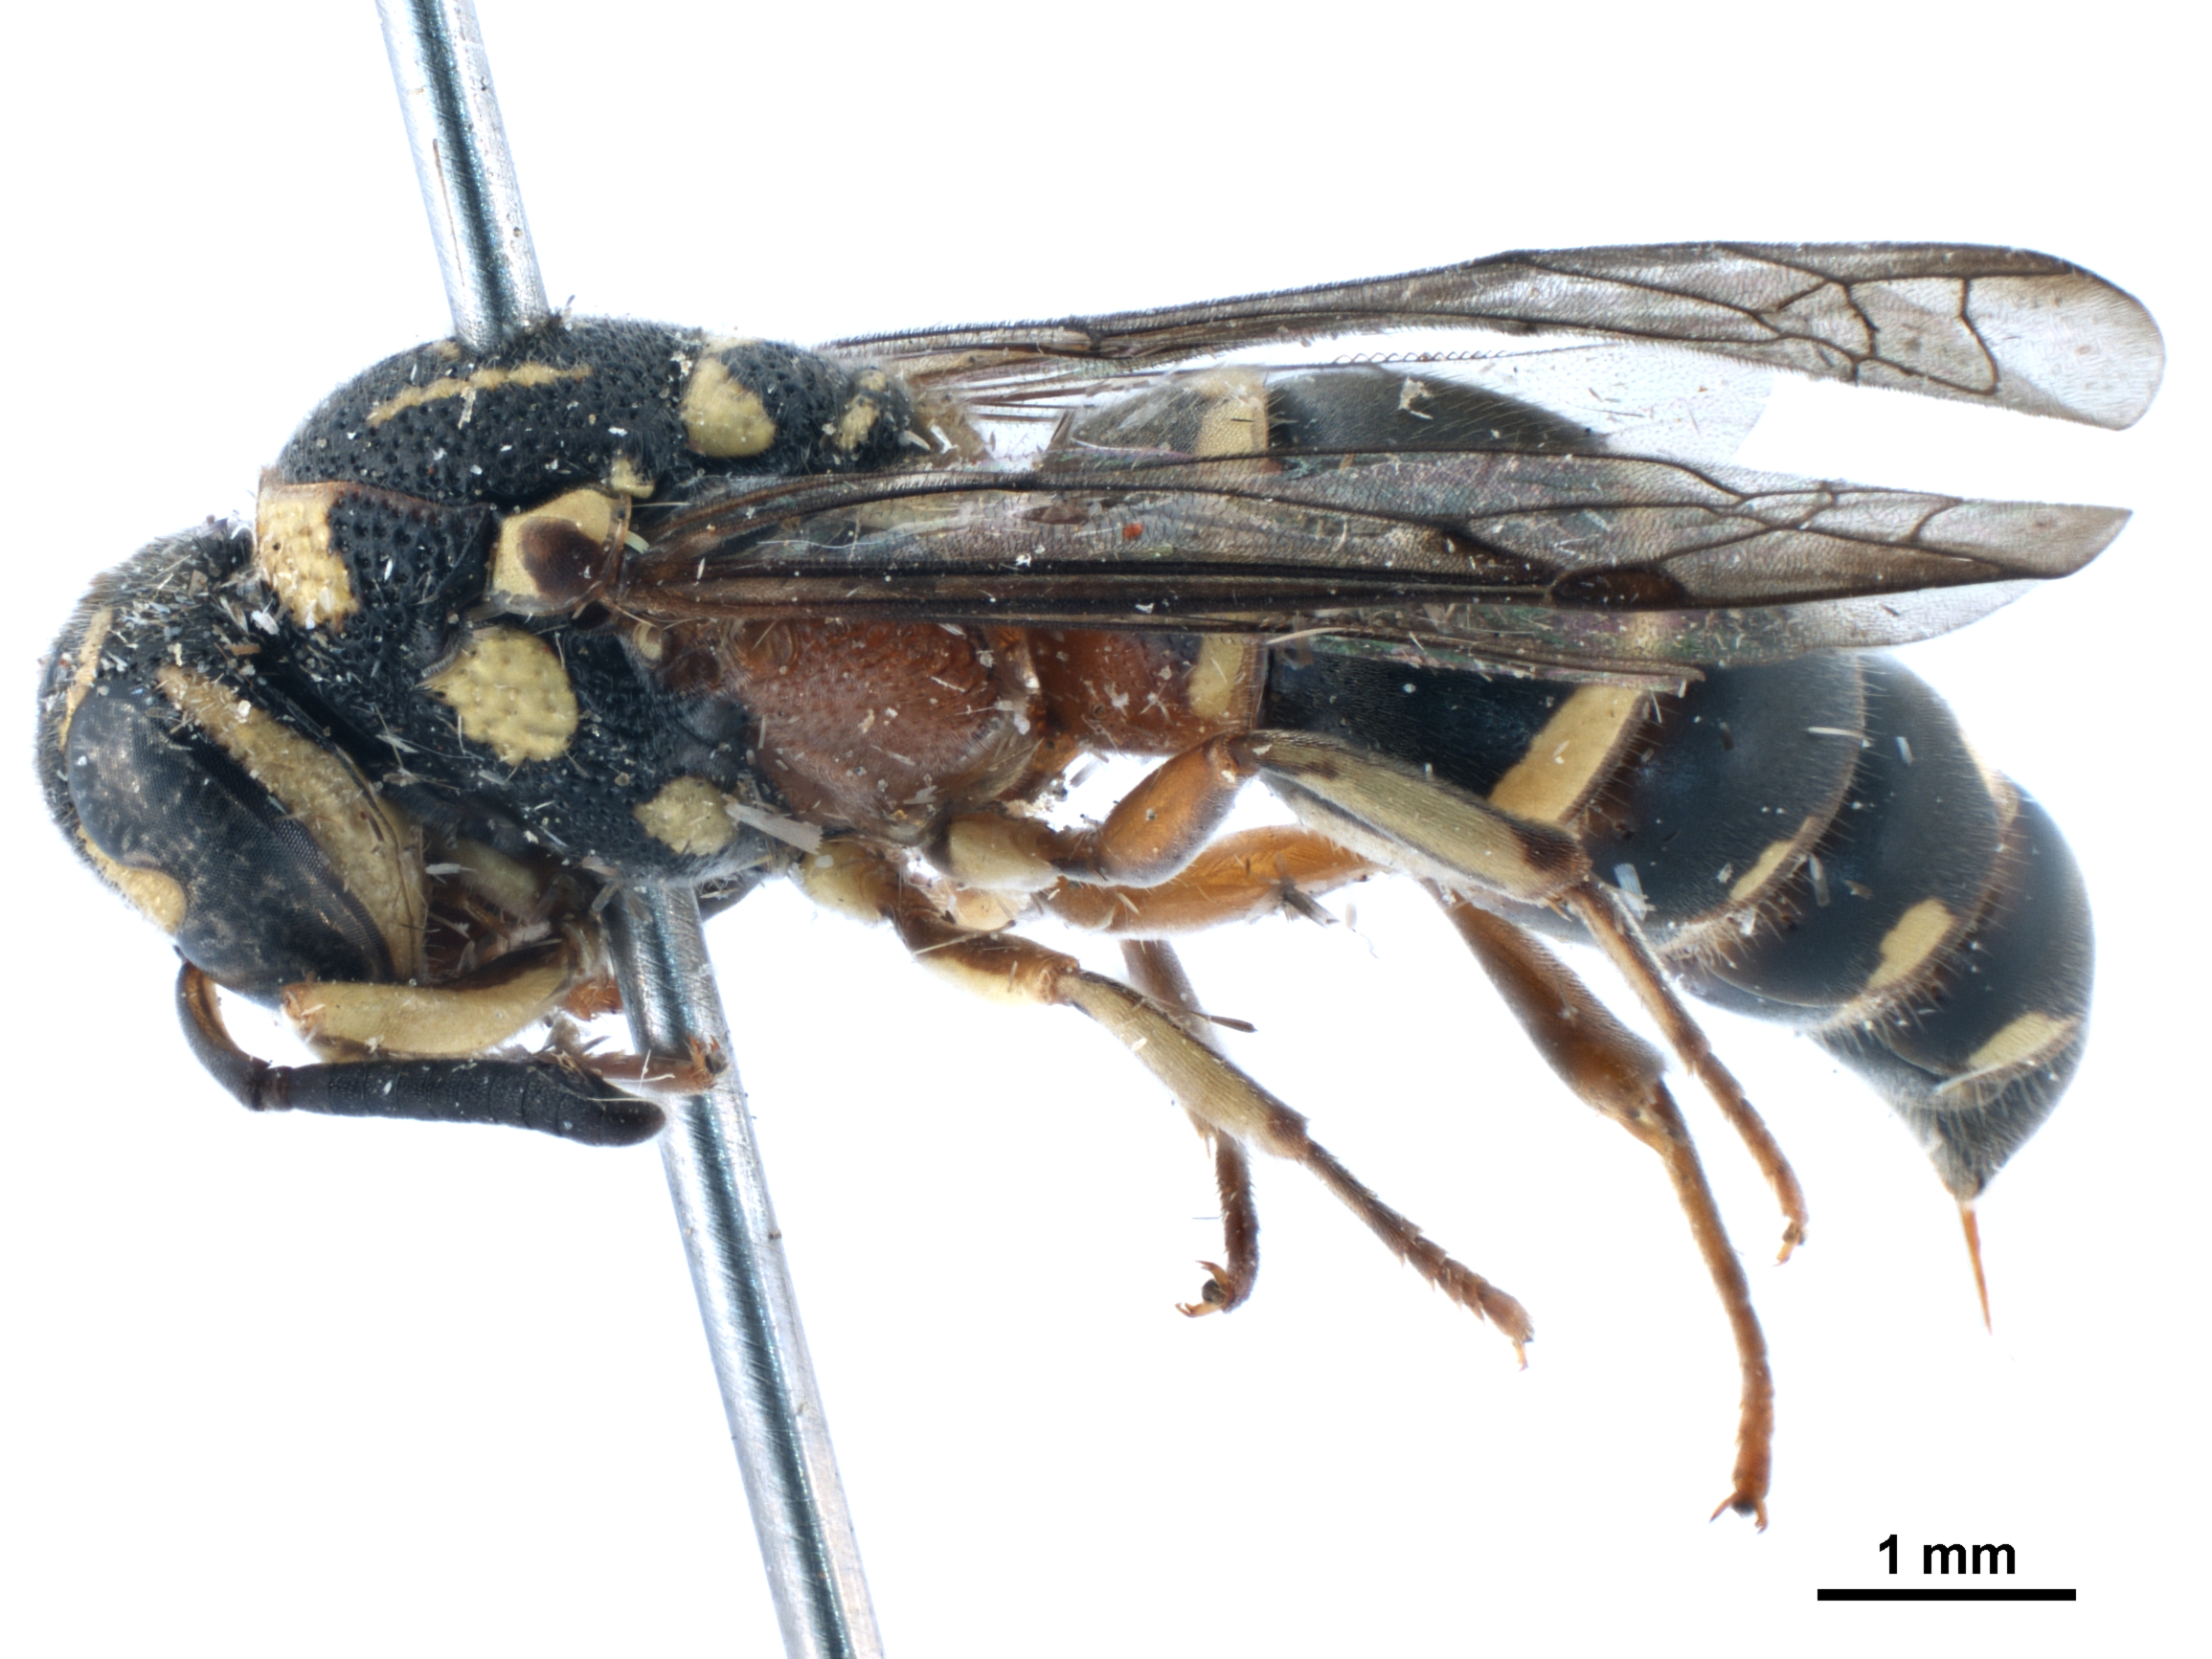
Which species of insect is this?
Stenodyneriellus wickwari
